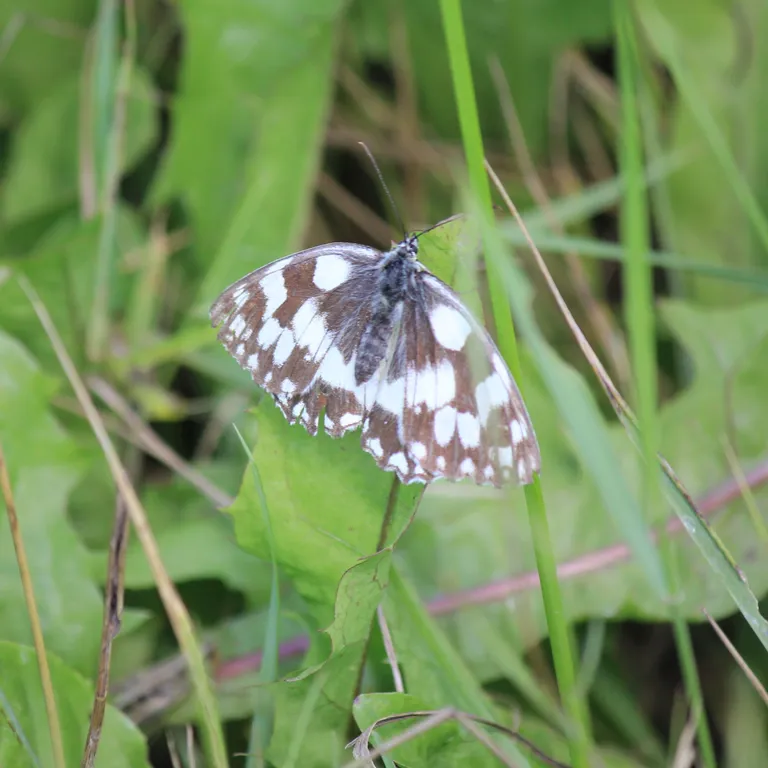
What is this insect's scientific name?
Melanargia galathea
